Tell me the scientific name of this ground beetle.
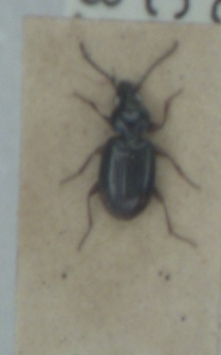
Bembidion guttula
